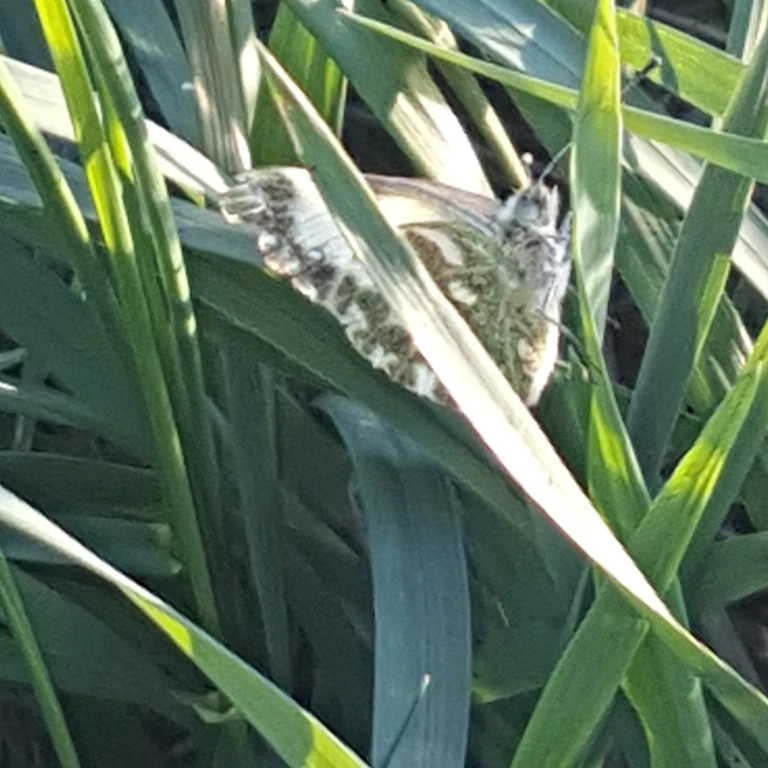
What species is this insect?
Pontia edusa
